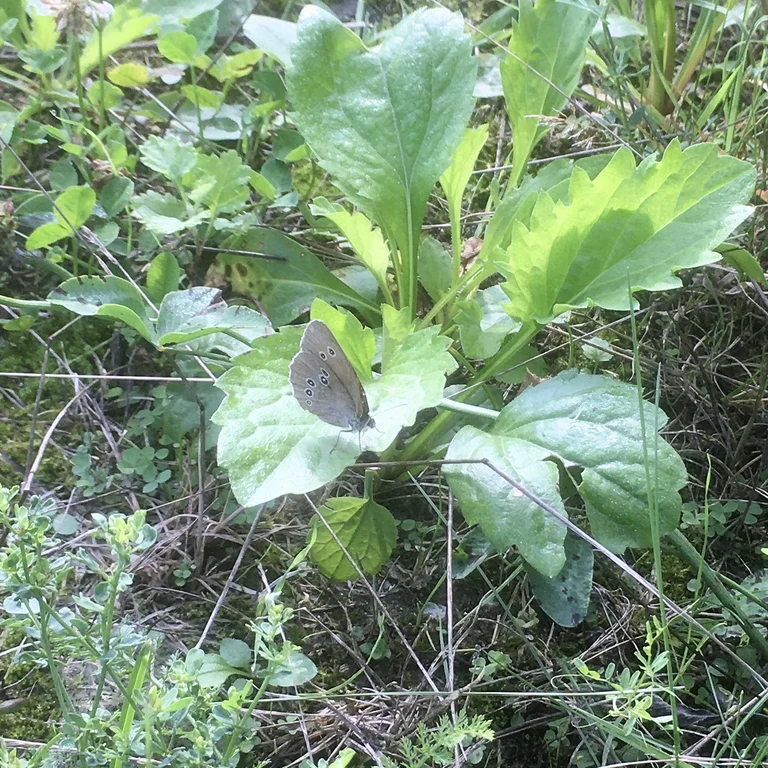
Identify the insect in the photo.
Aphantopus hyperantus
